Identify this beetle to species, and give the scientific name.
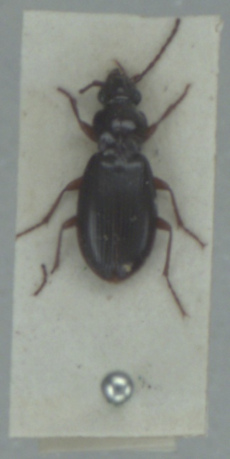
Patrobus atrorufus
